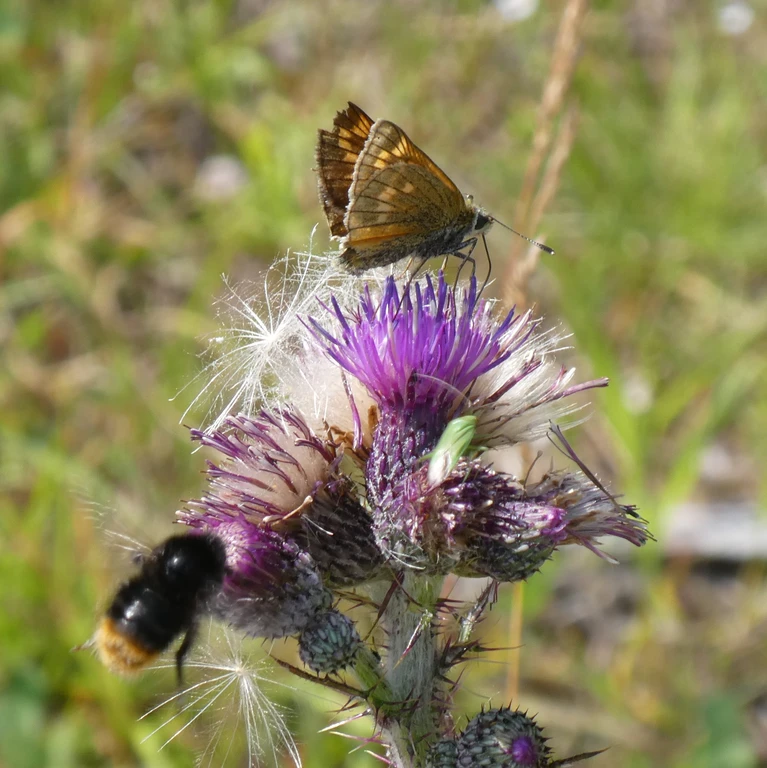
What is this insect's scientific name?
Ochlodes sylvanus (also Ochlodes venata)
